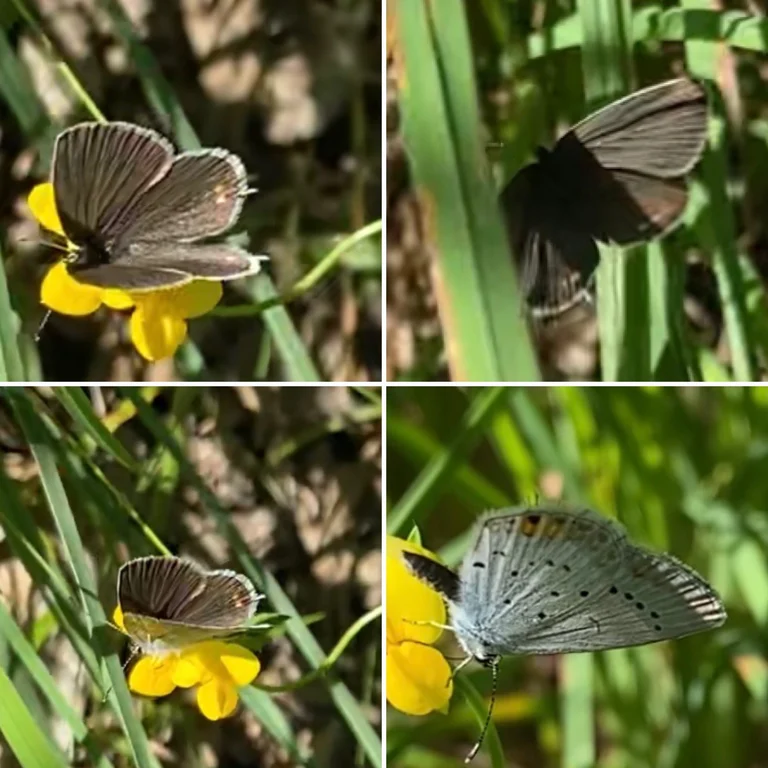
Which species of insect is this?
Cupido argiades (also Elkalyce argiades)
